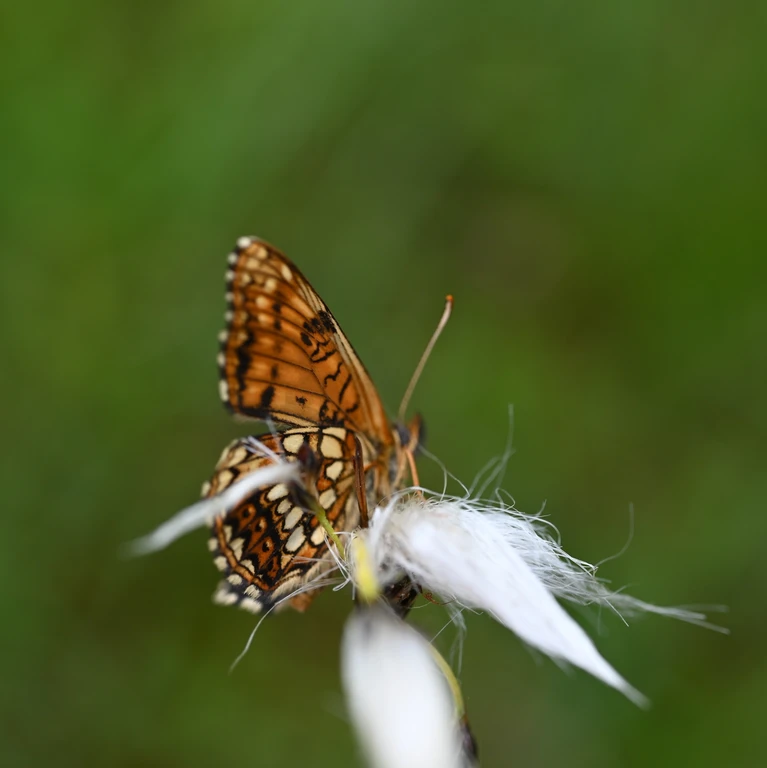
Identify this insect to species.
Melitaea diamina
